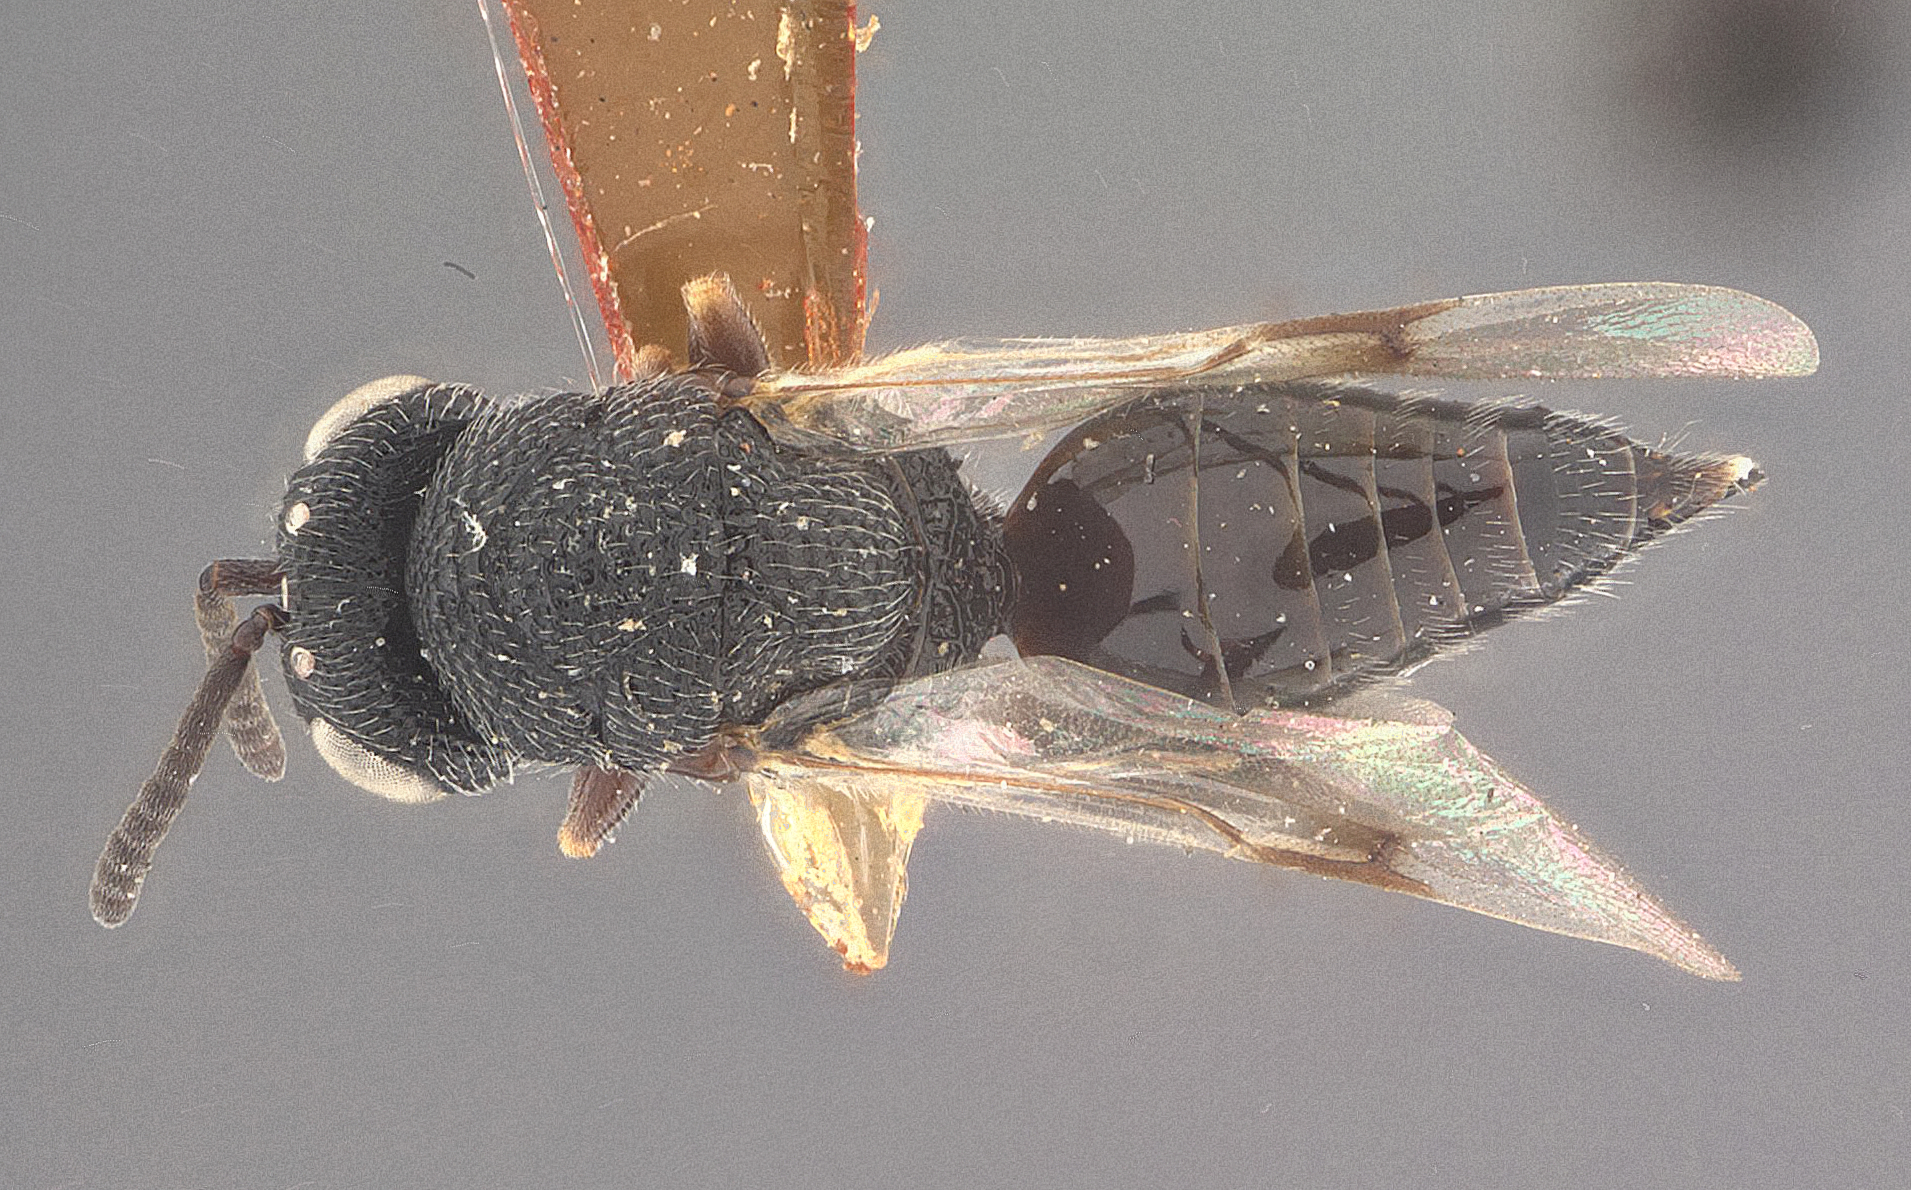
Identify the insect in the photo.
Trigonura hicoriae
